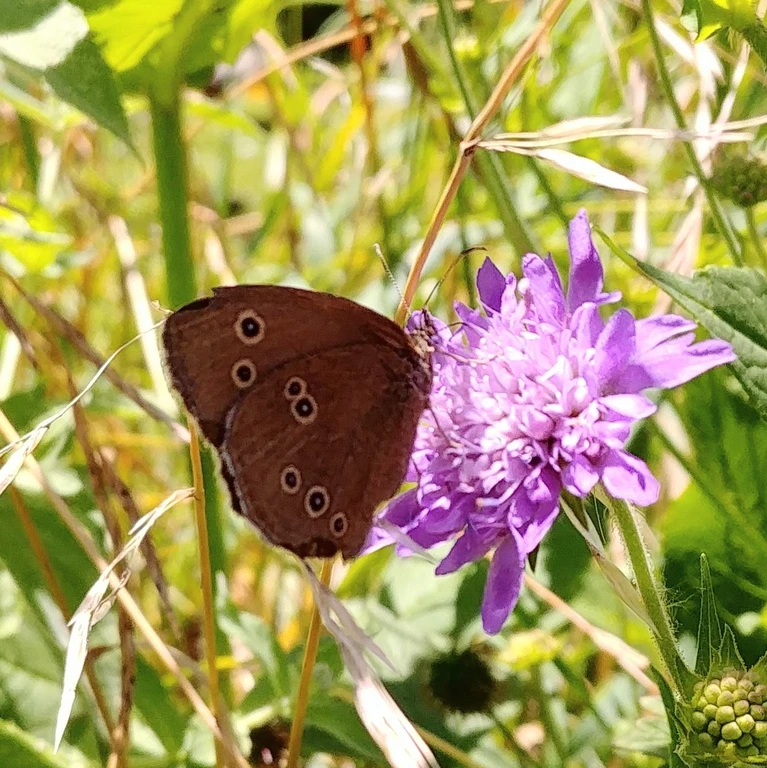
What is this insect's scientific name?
Aphantopus hyperantus
